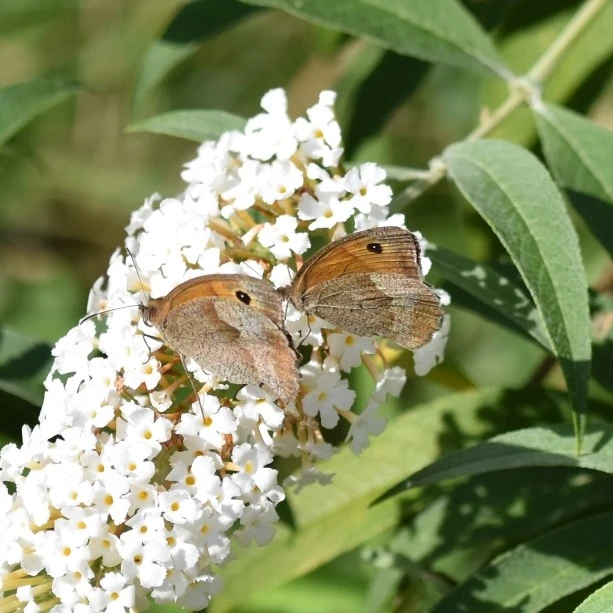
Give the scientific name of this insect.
Maniola jurtina
